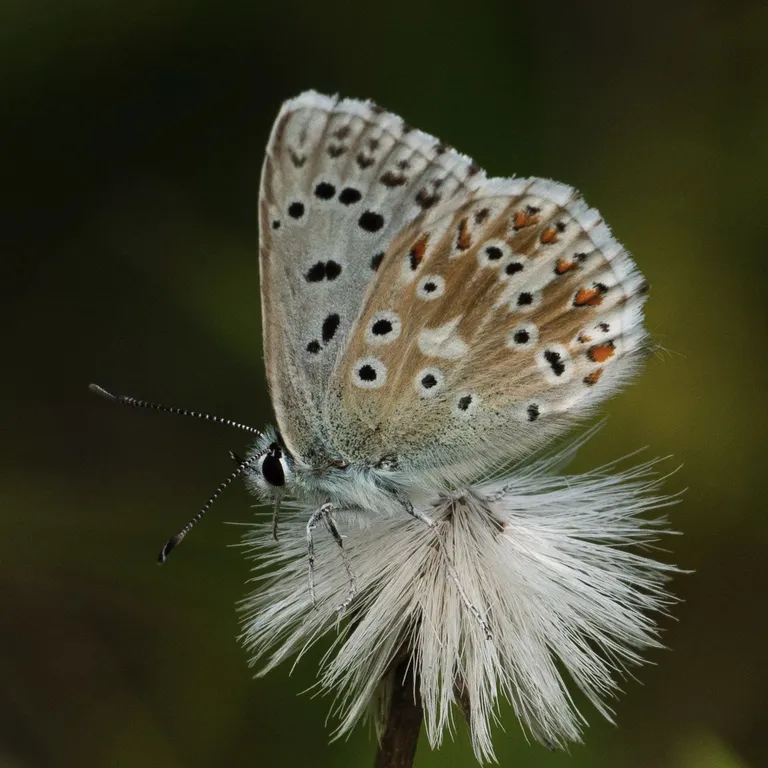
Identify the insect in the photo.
Lysandra coridon
